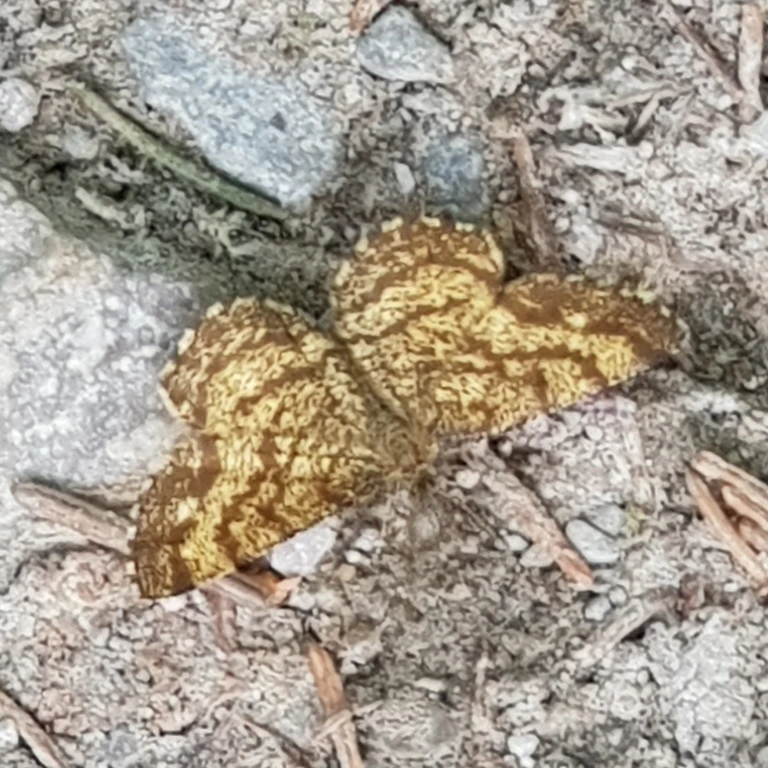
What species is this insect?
Ematurga atomaria
